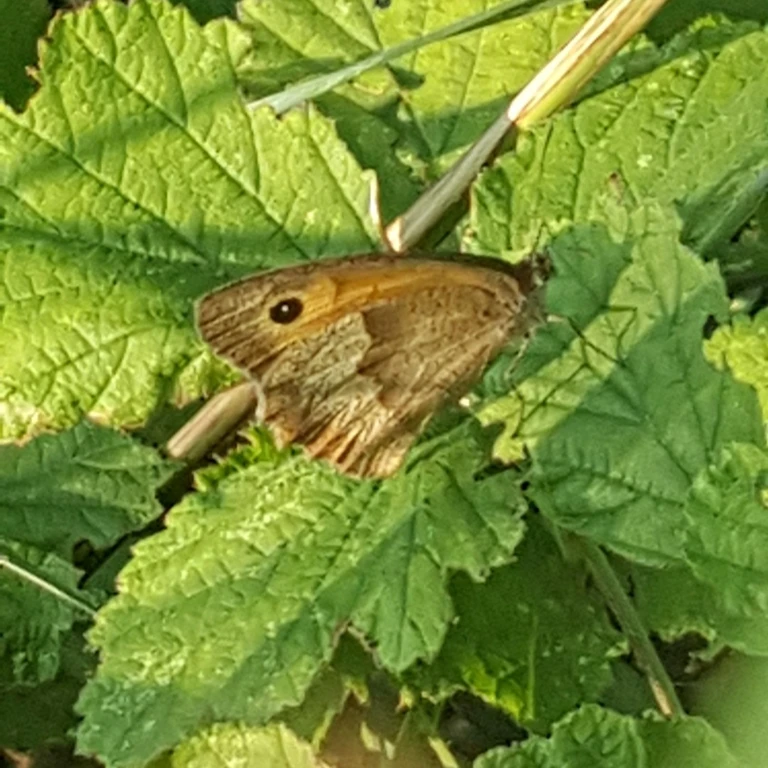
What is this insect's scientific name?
Maniola jurtina
